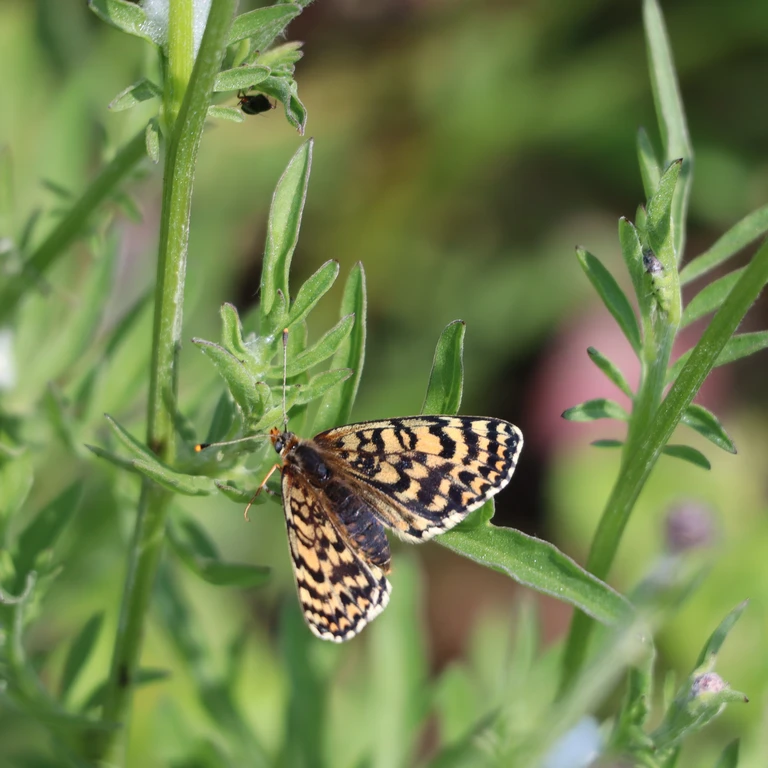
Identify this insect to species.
Melitaea didyma
